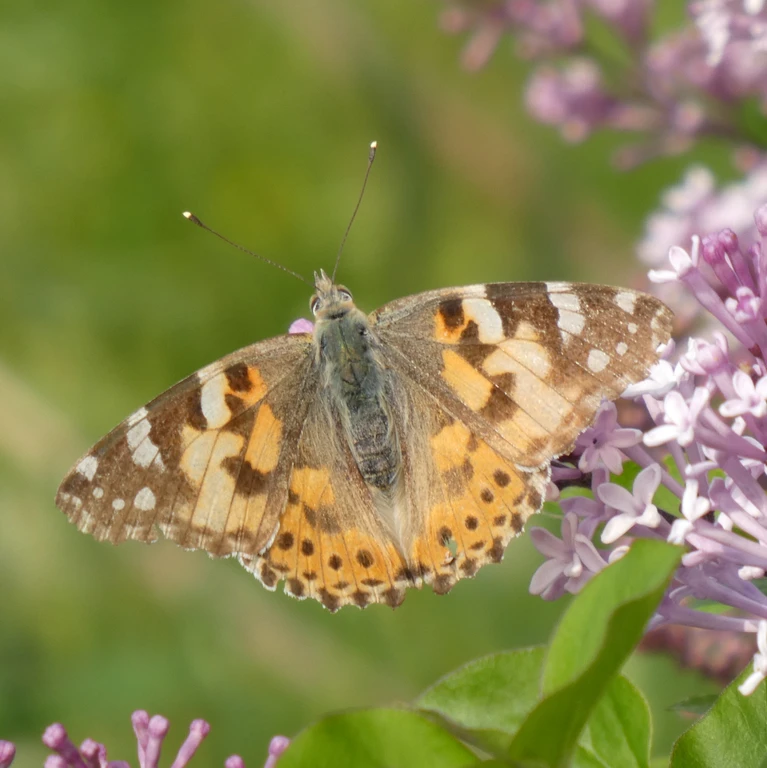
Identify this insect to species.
Vanessa cardui
